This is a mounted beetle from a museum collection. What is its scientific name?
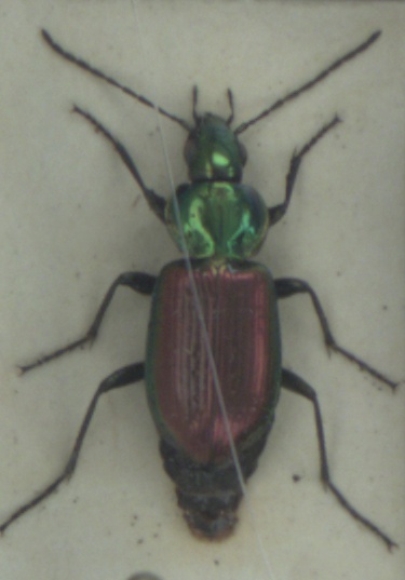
Agonum sexpunctatum
